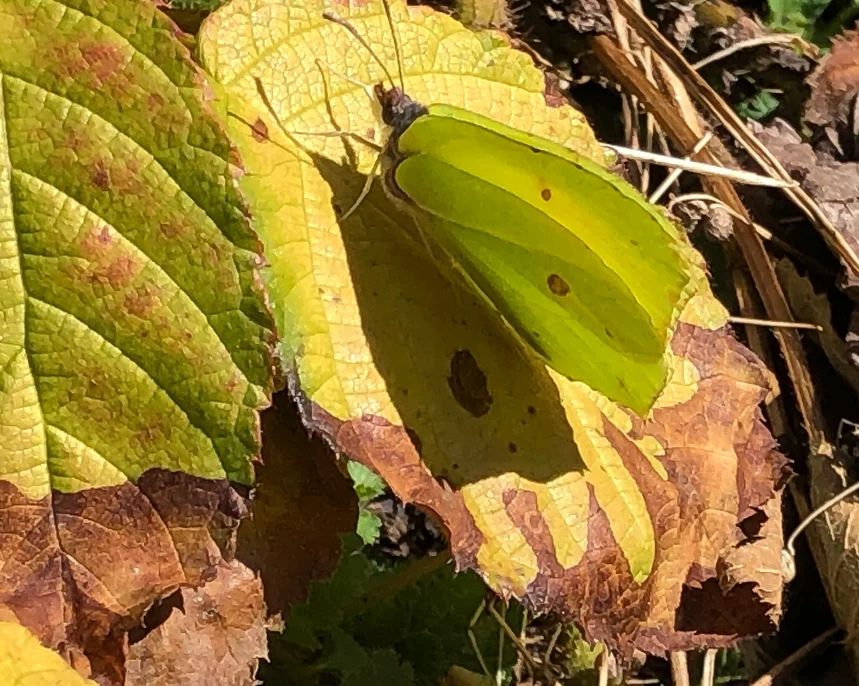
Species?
Gonepteryx rhamni
